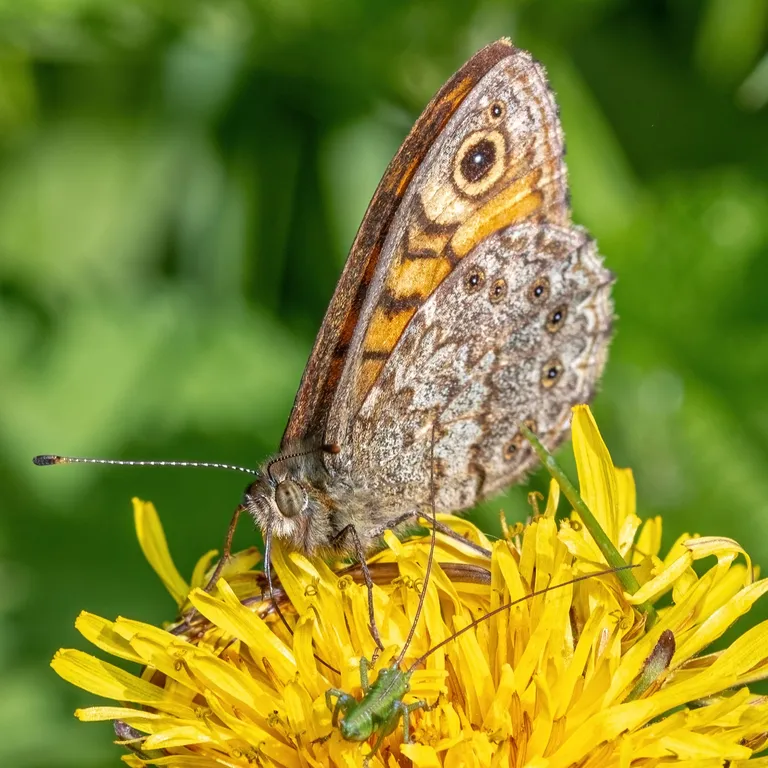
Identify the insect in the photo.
Lasiommata megera (also Pararge megera)
